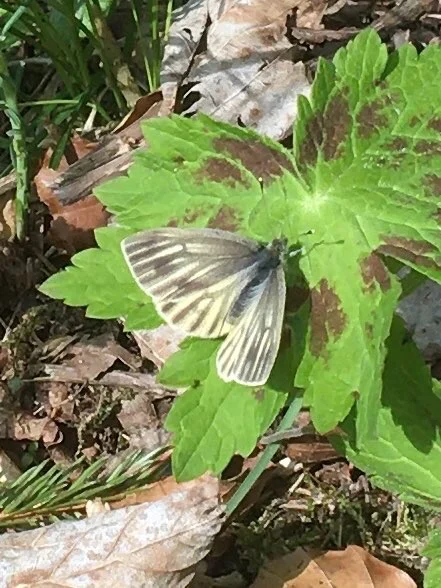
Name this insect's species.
Pieris bryoniae
